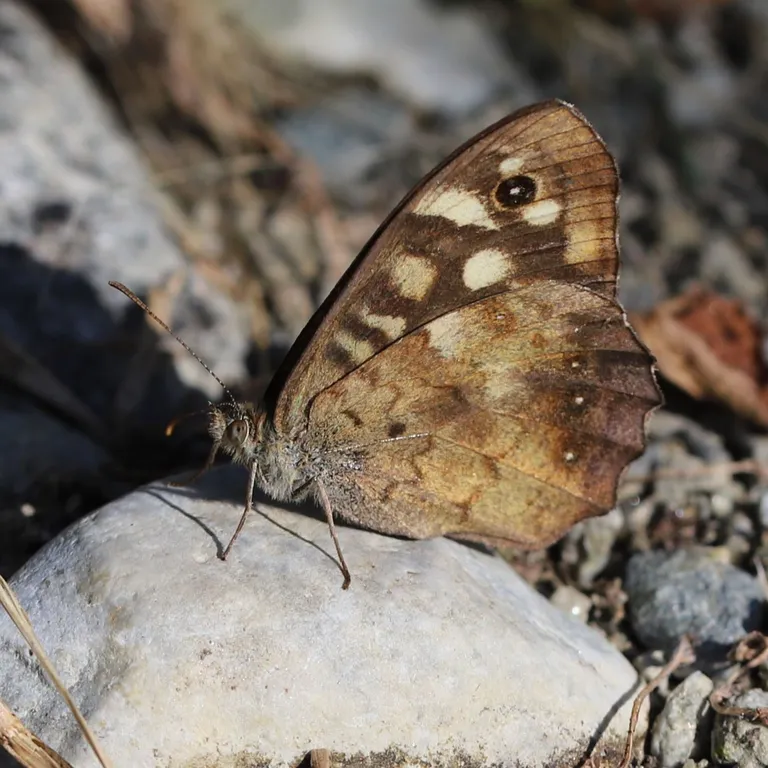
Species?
Pararge aegeria
